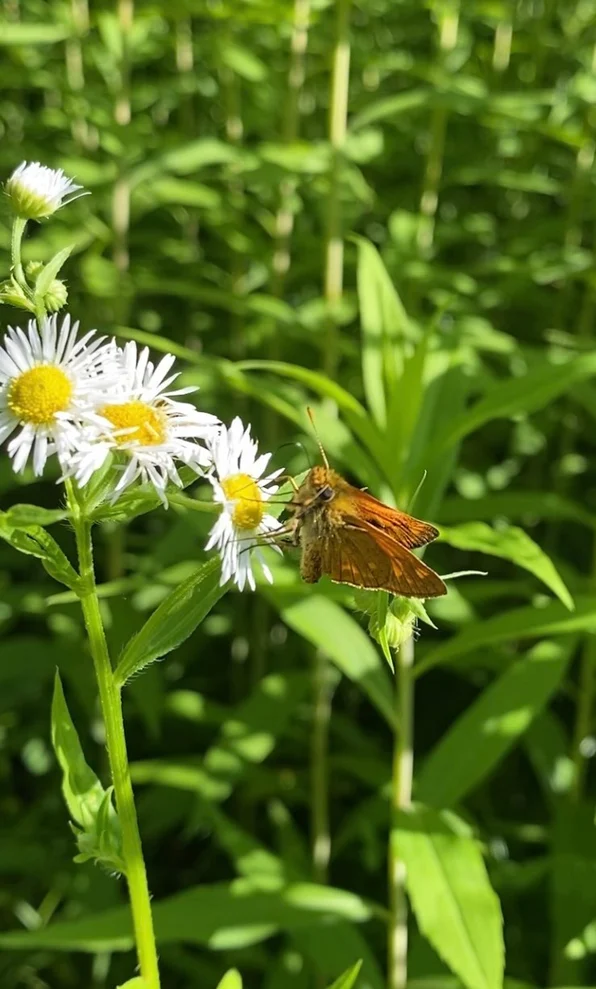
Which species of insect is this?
Ochlodes sylvanus (also Ochlodes venata)
